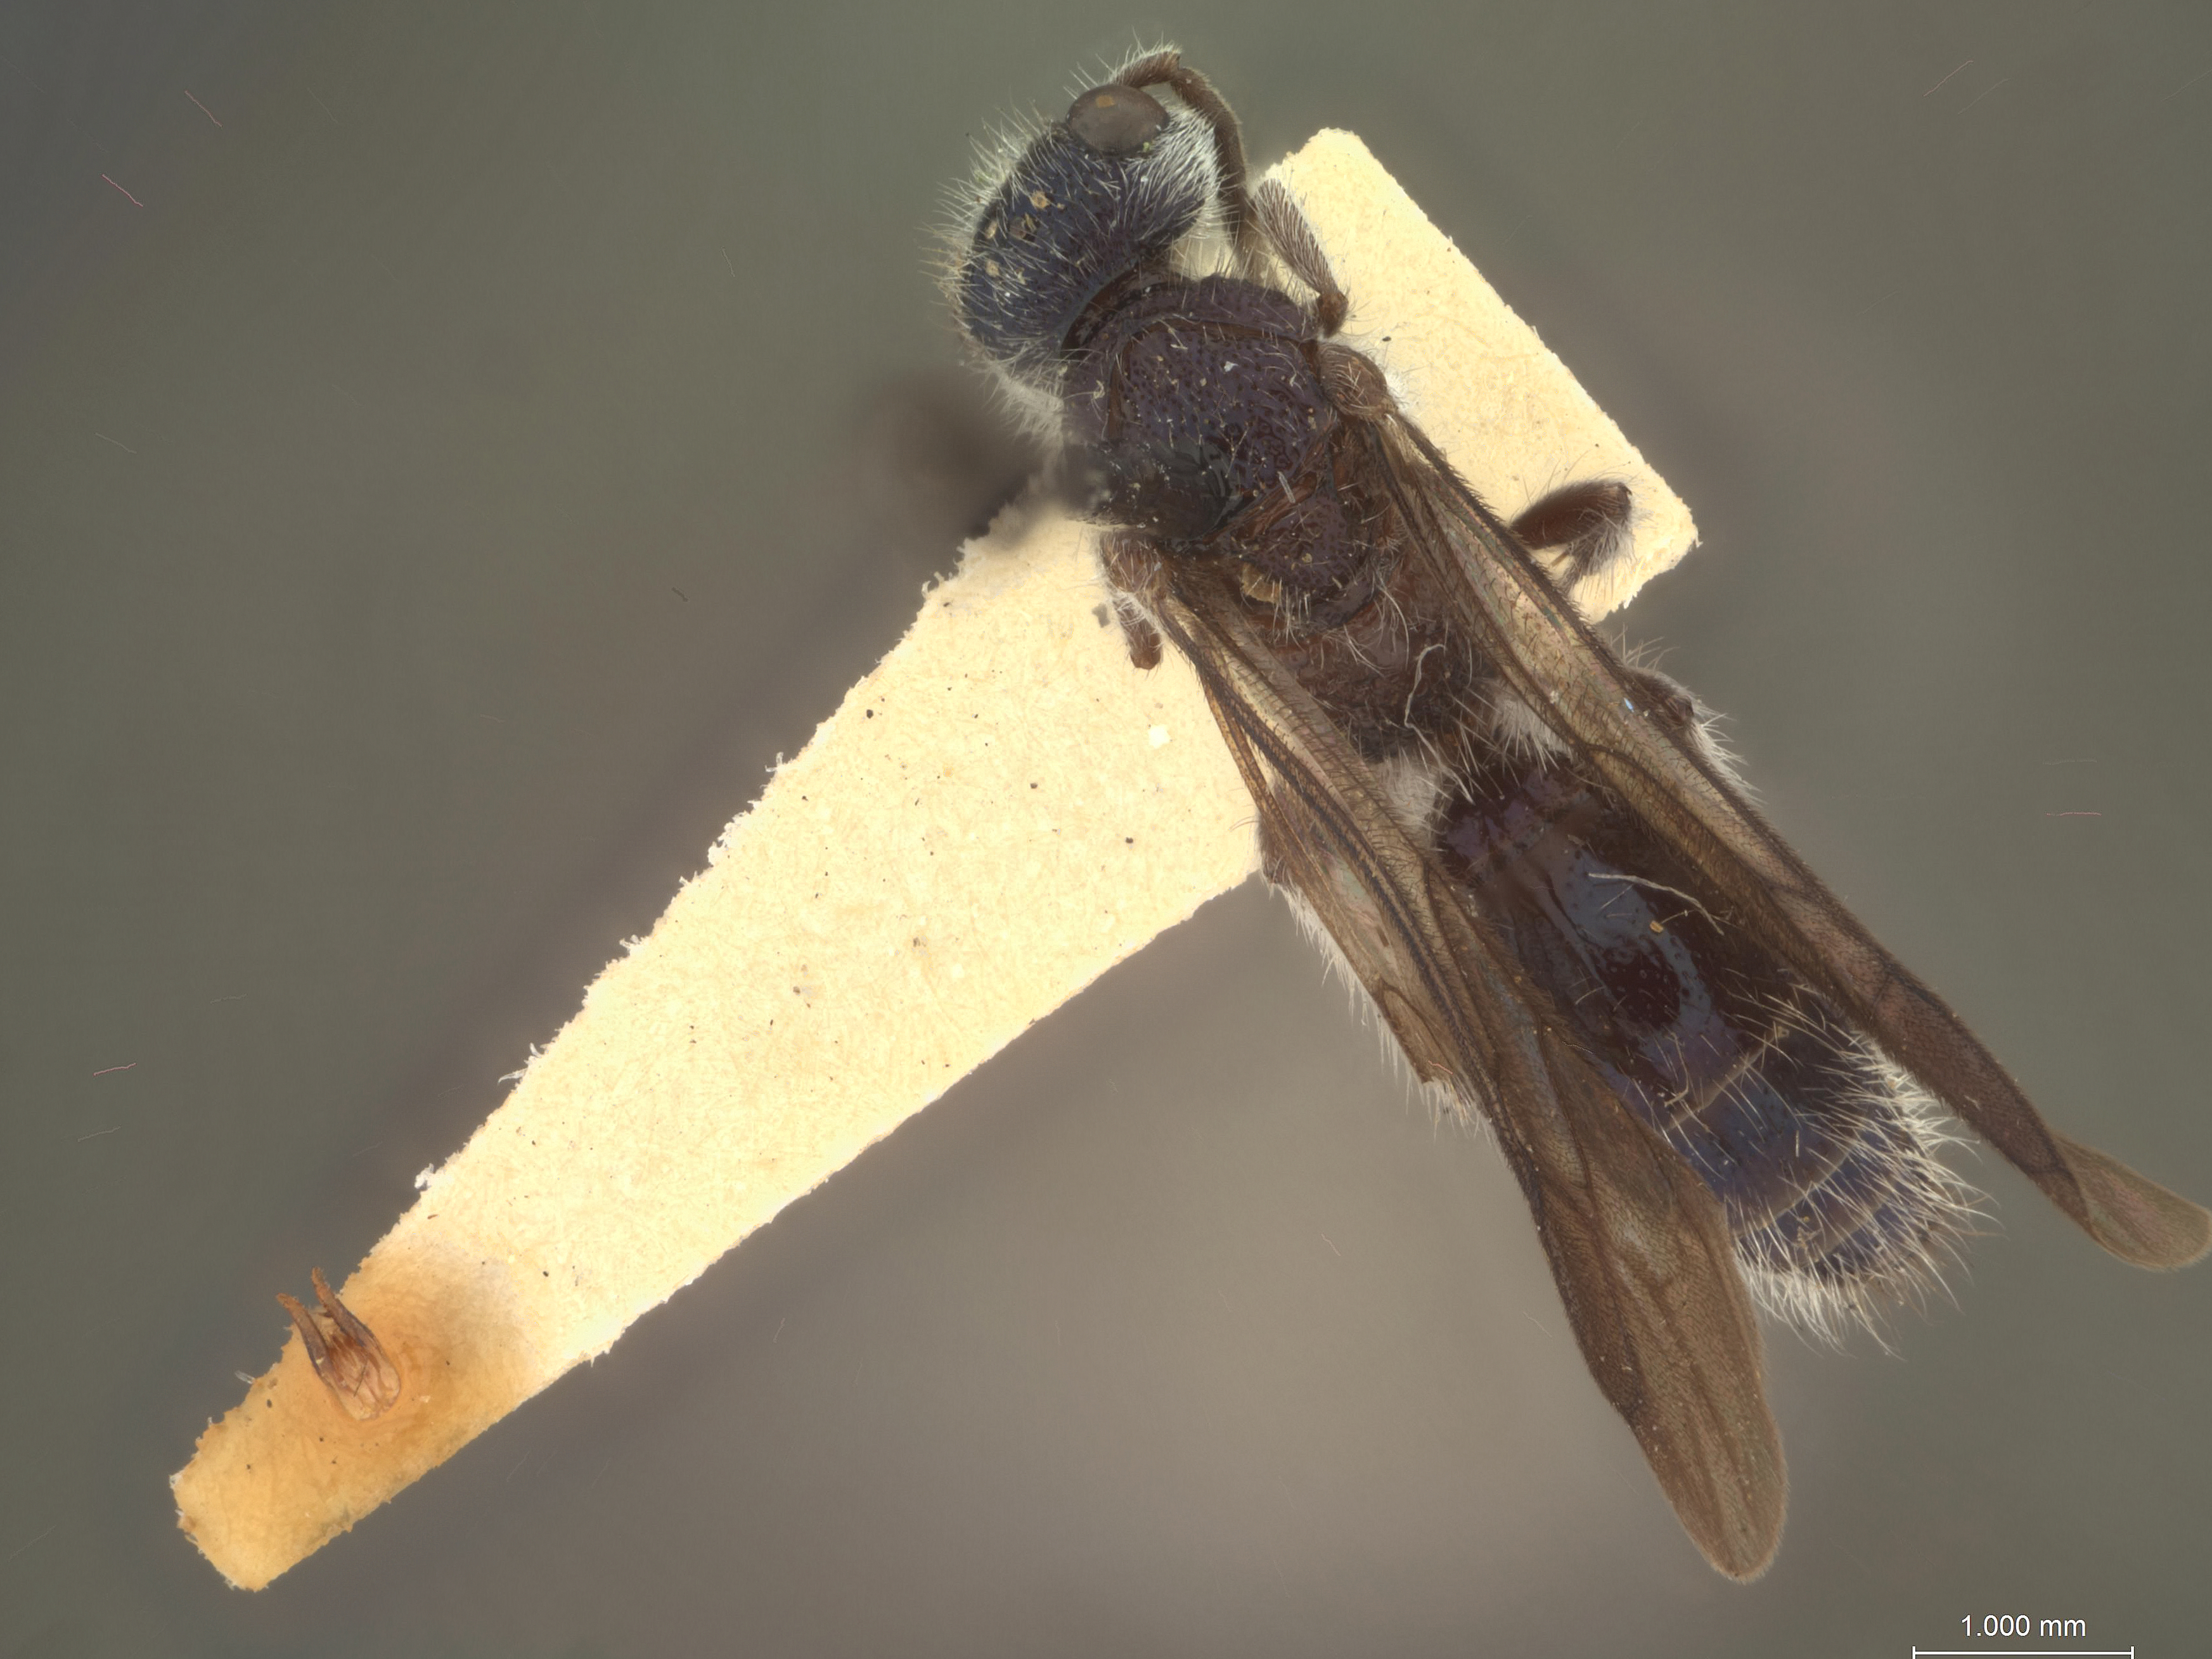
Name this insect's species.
Squamulotilla concava
